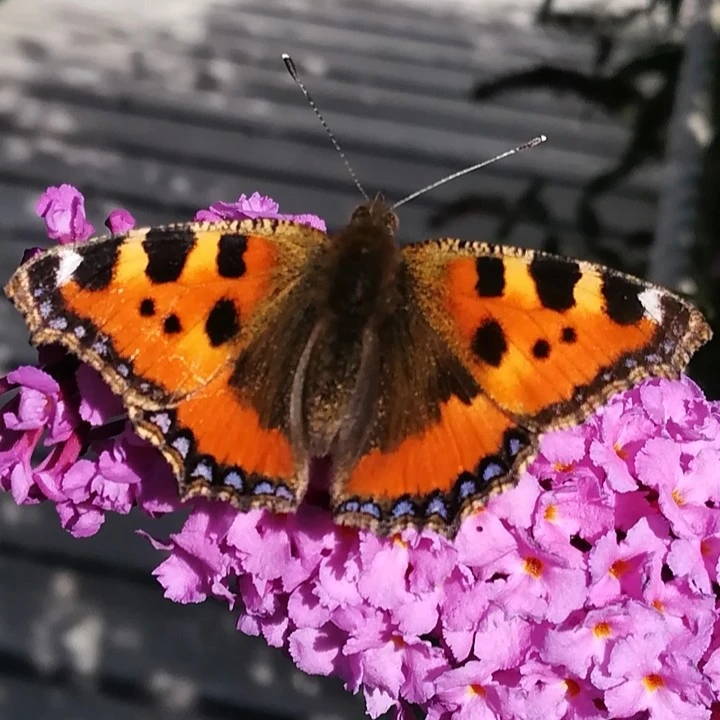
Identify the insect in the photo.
Aglais urticae
